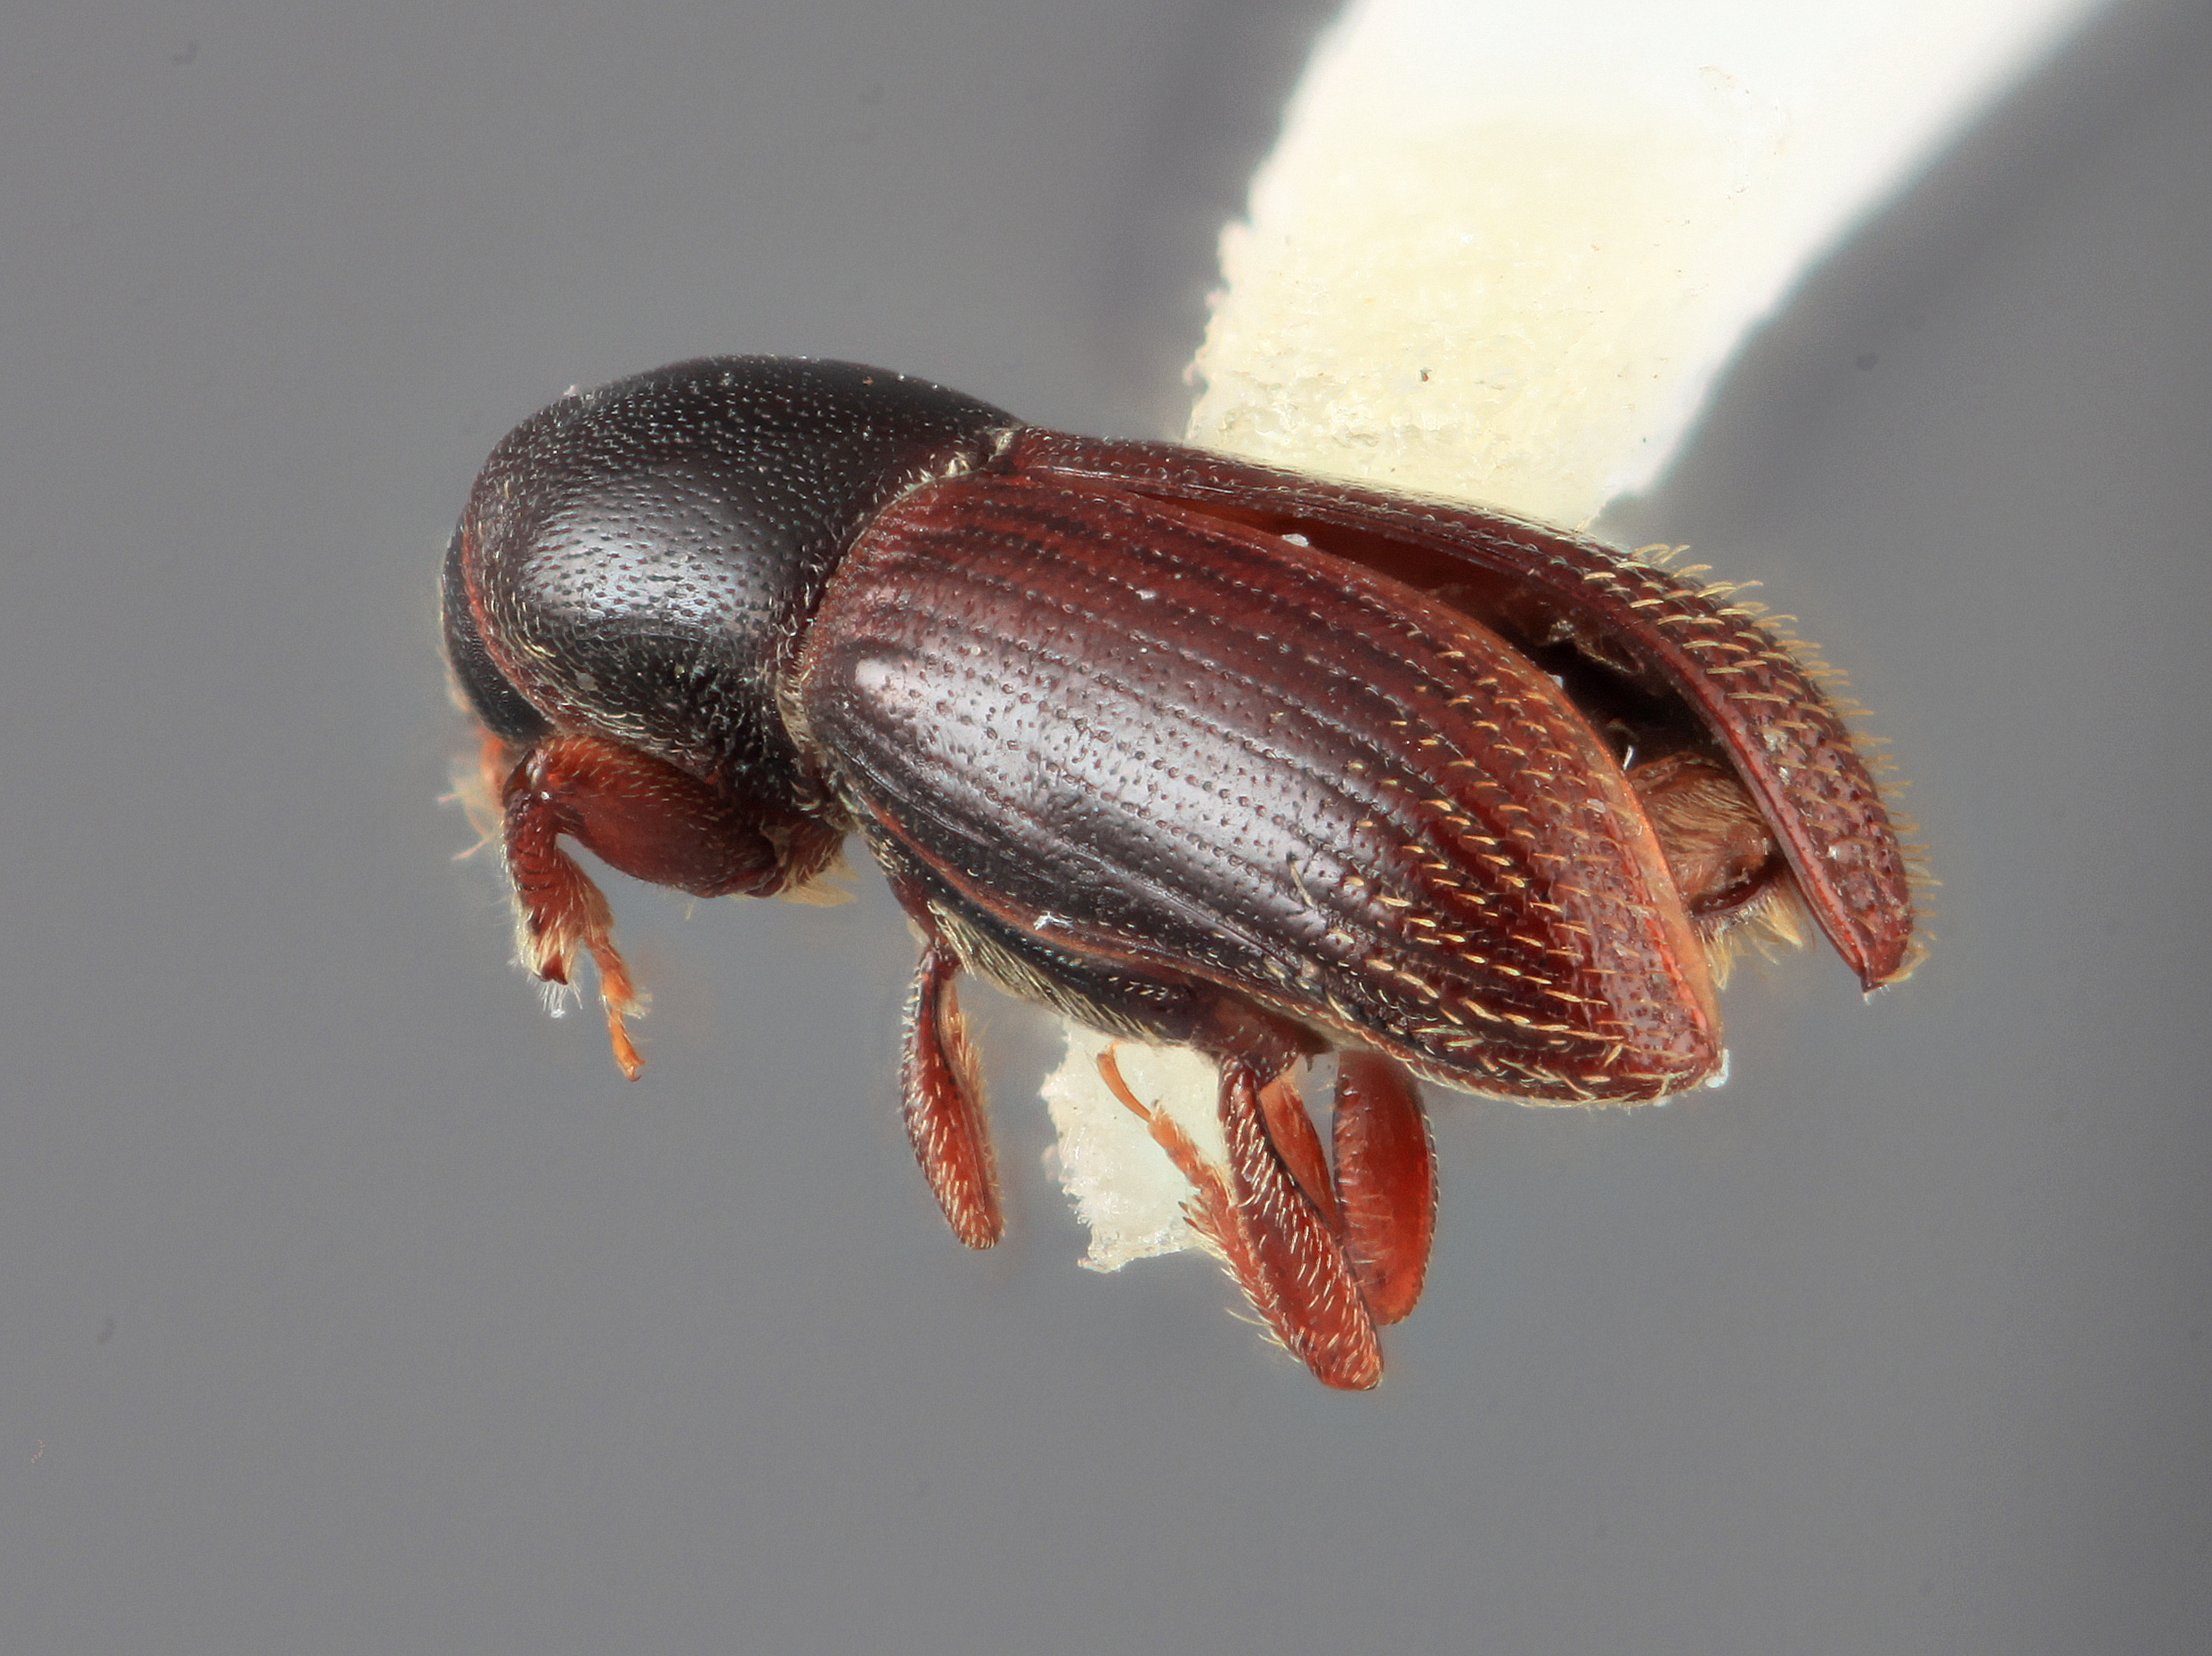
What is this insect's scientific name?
Cnesinus discretus
